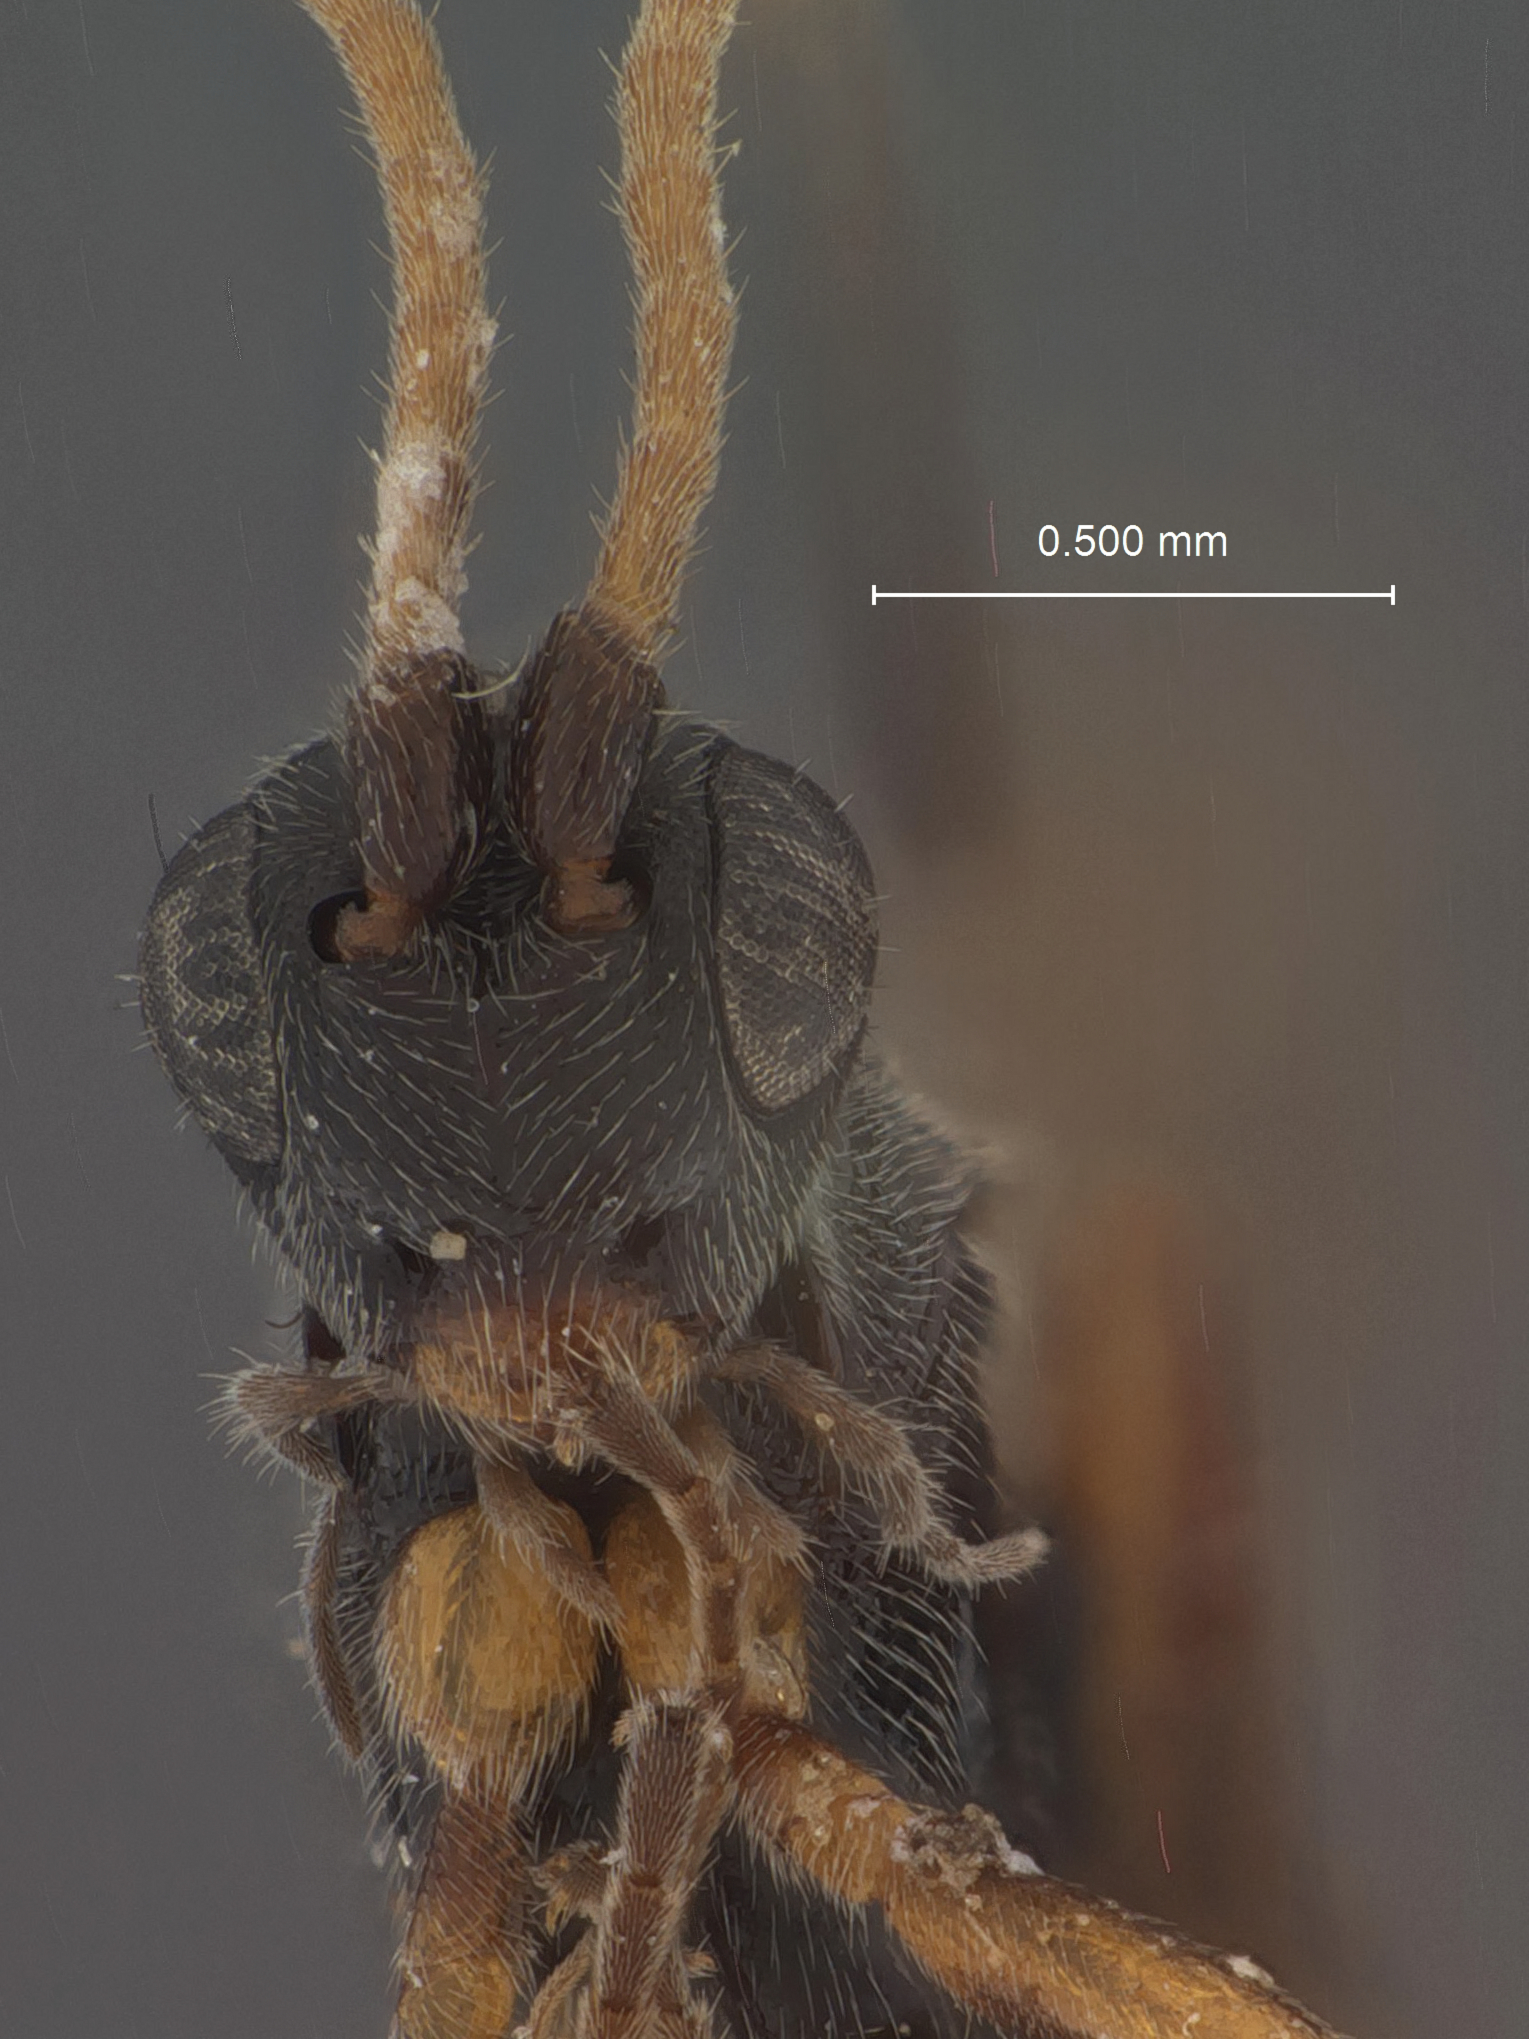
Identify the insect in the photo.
Orgilus mundus
